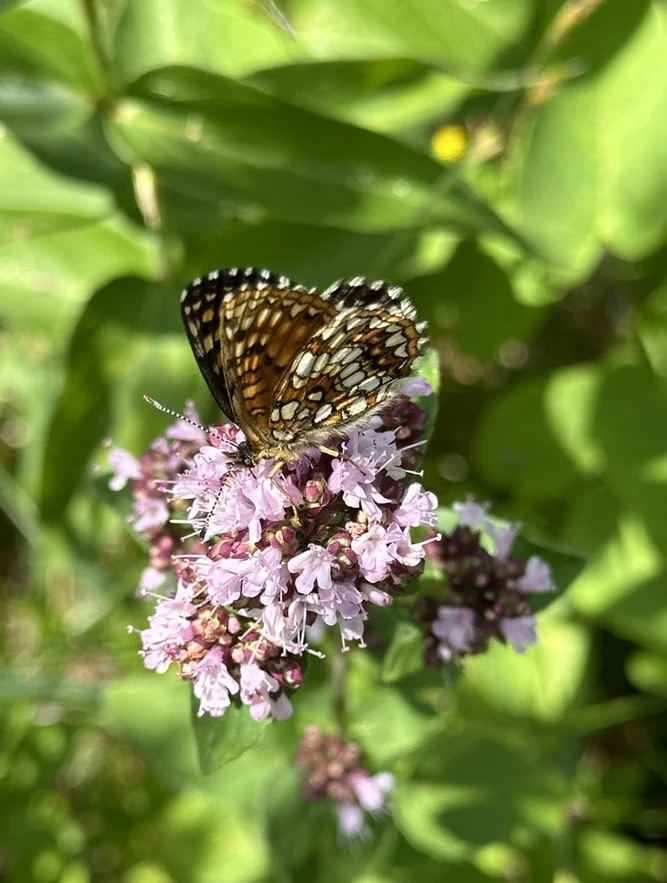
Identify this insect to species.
Melitaea diamina
